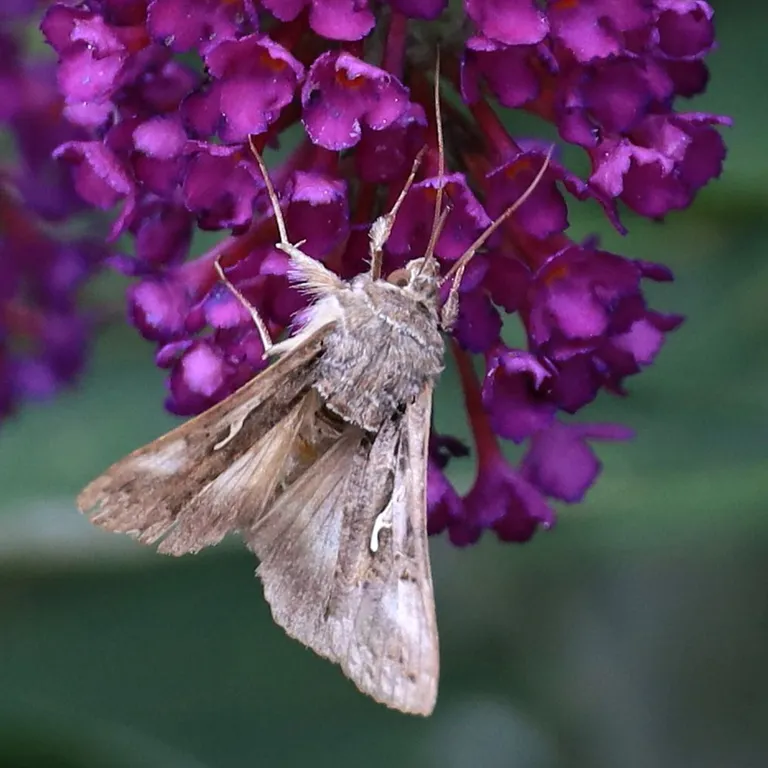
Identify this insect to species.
Autographa gamma
